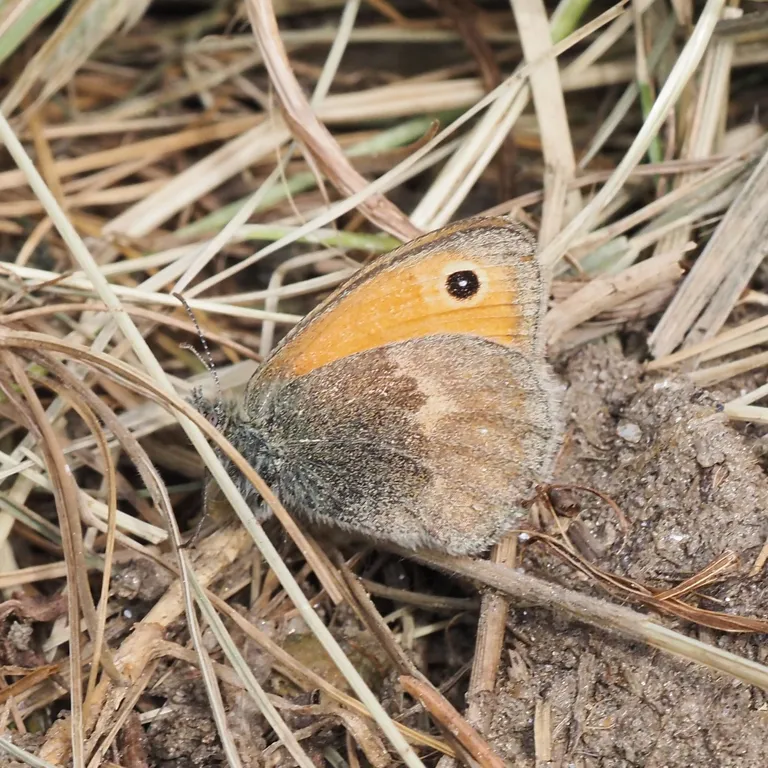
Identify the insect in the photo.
Coenonympha pamphilus
